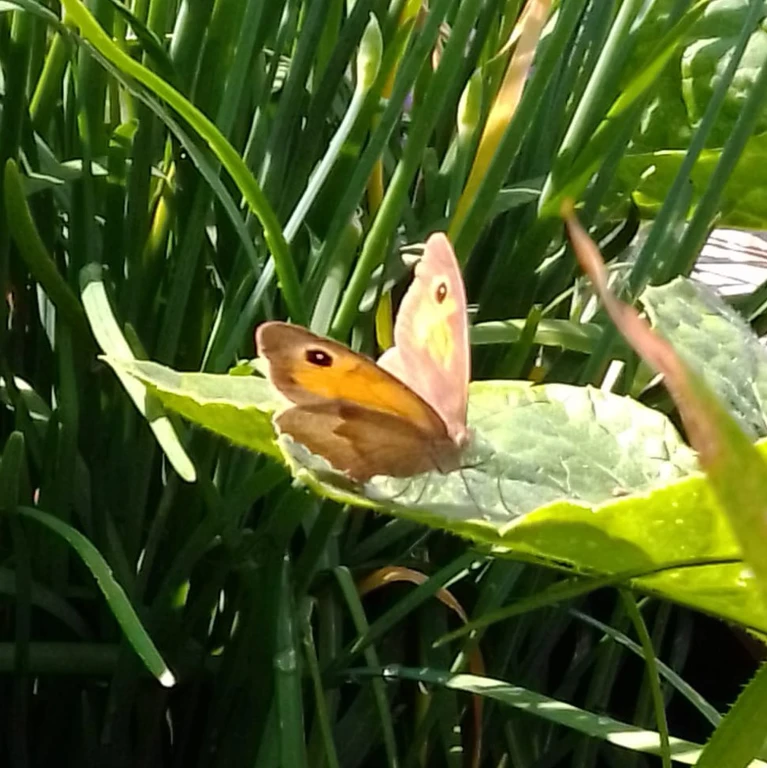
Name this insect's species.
Maniola jurtina
